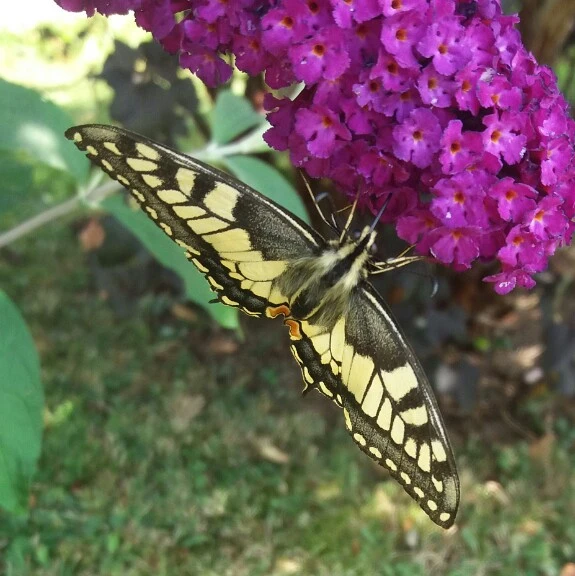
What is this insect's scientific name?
Papilio machaon
